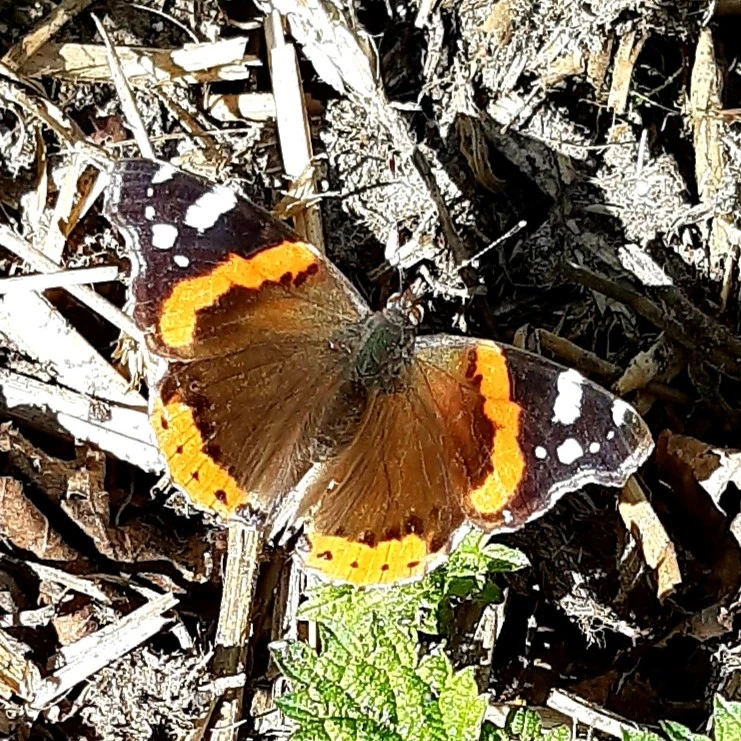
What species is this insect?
Vanessa atalanta
